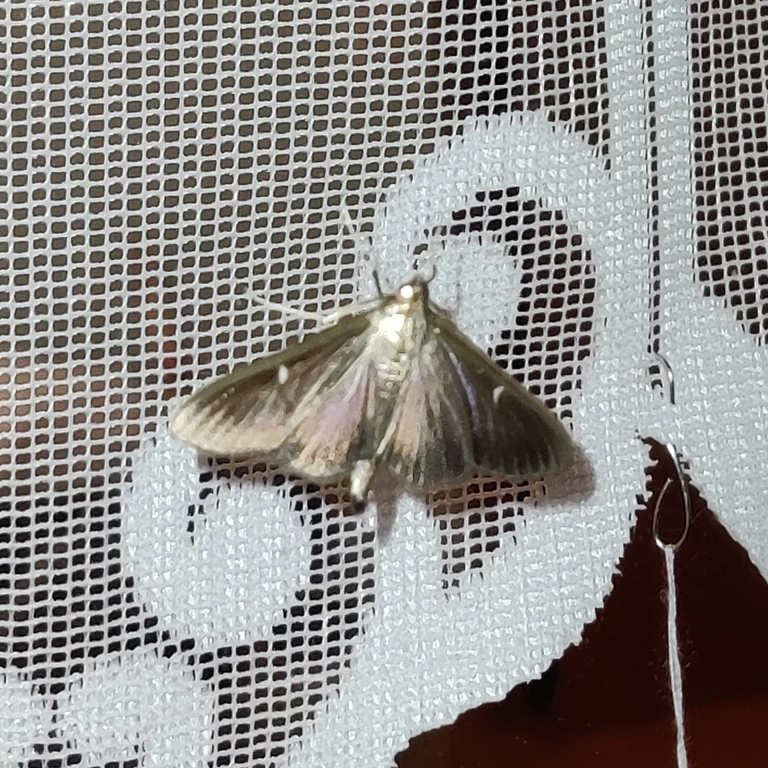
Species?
Cydalima perspectalis
